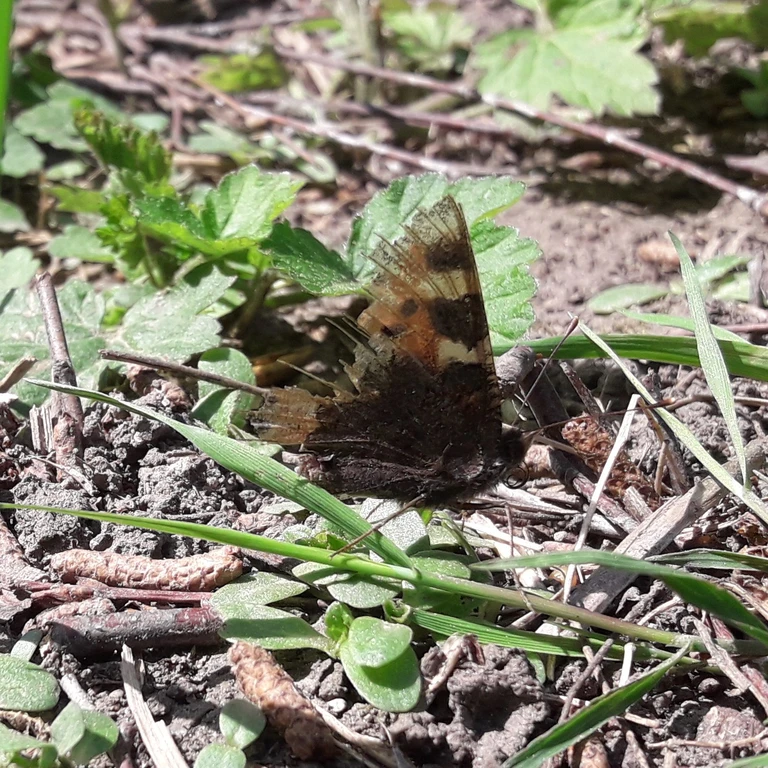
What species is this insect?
Aglais urticae
